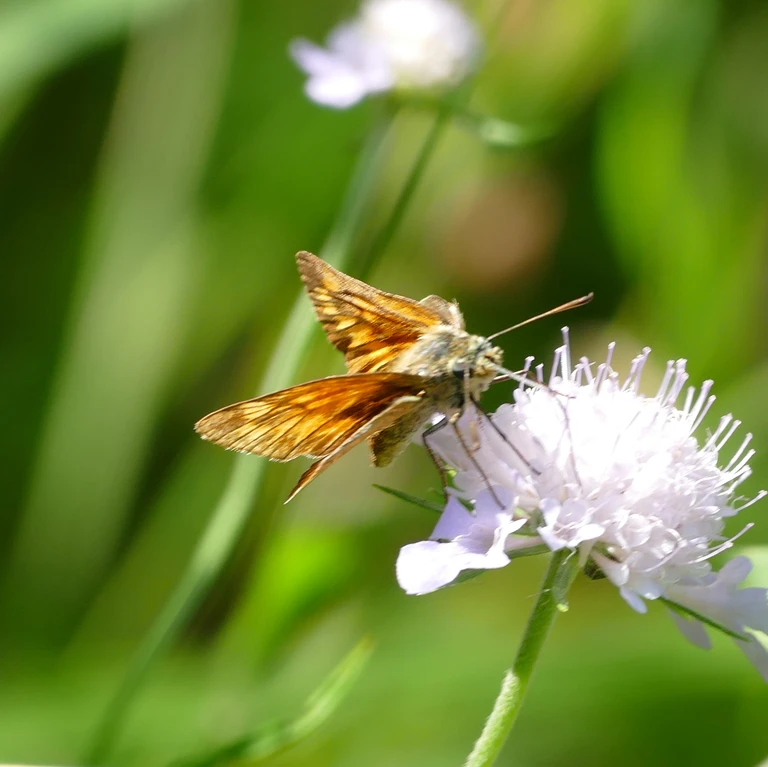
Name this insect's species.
Ochlodes sylvanus (also Ochlodes venata)
